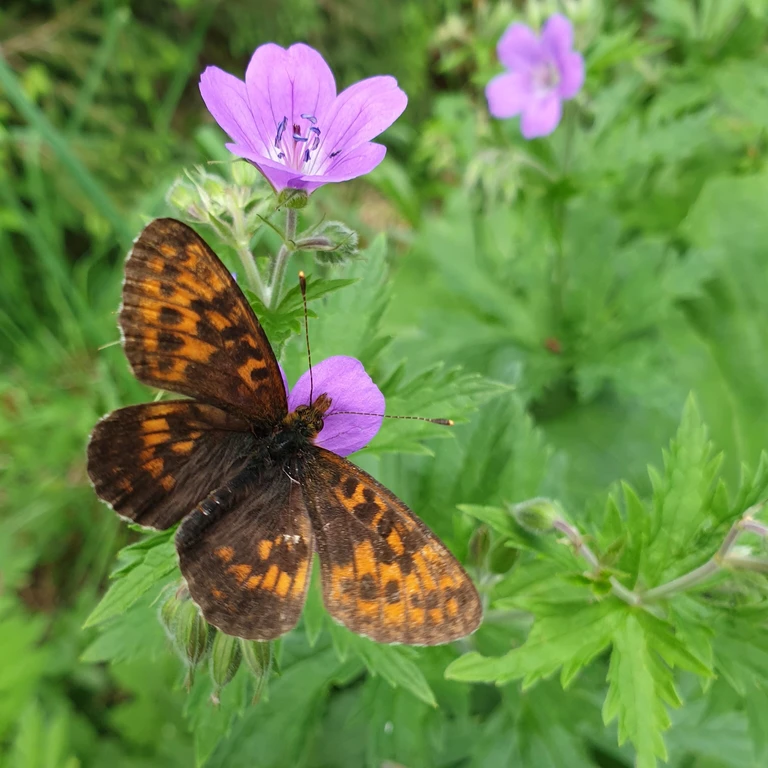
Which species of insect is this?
Boloria thore
